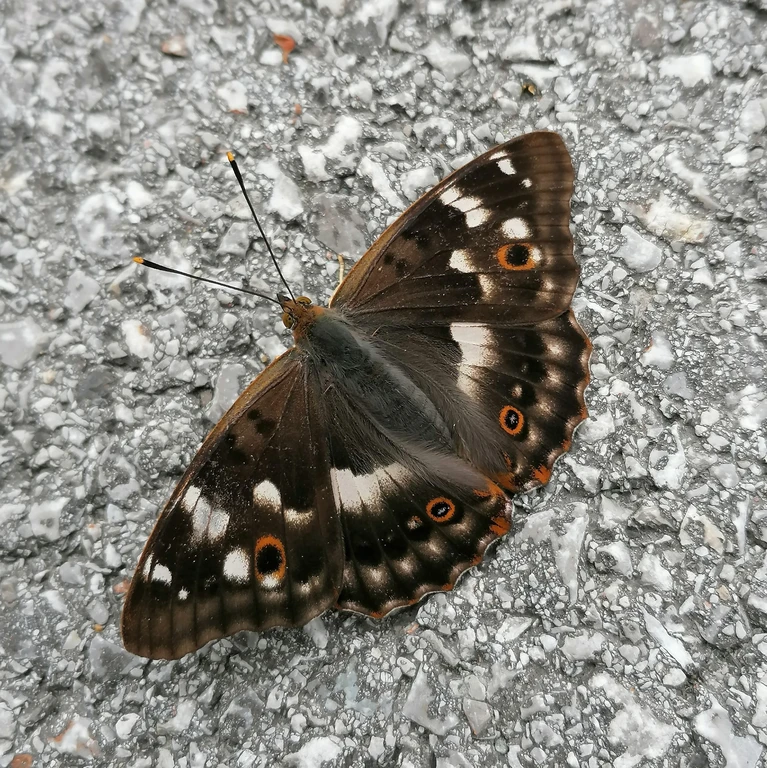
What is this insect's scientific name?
Apatura ilia
